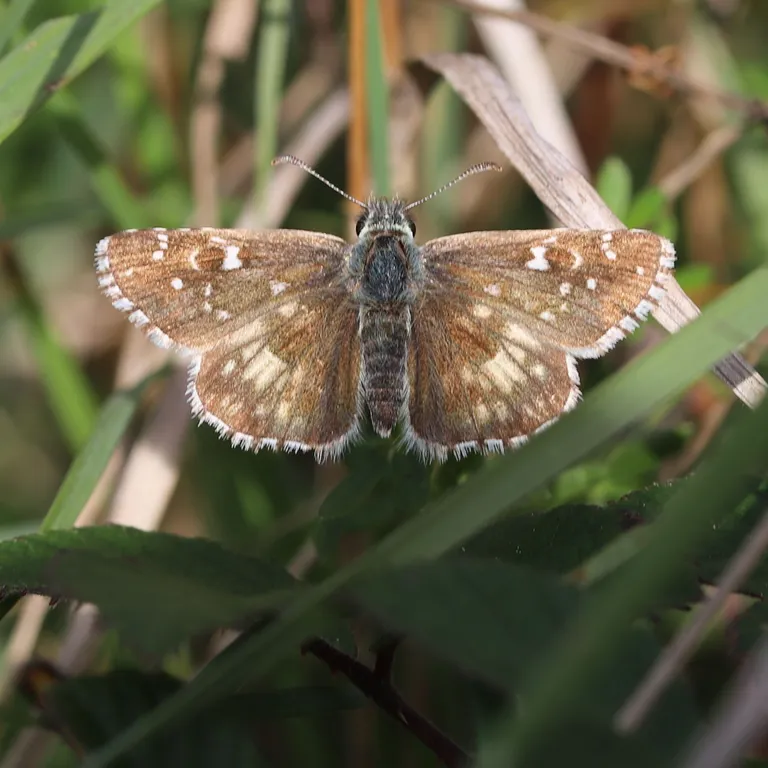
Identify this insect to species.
Pyrgus armoricanus
